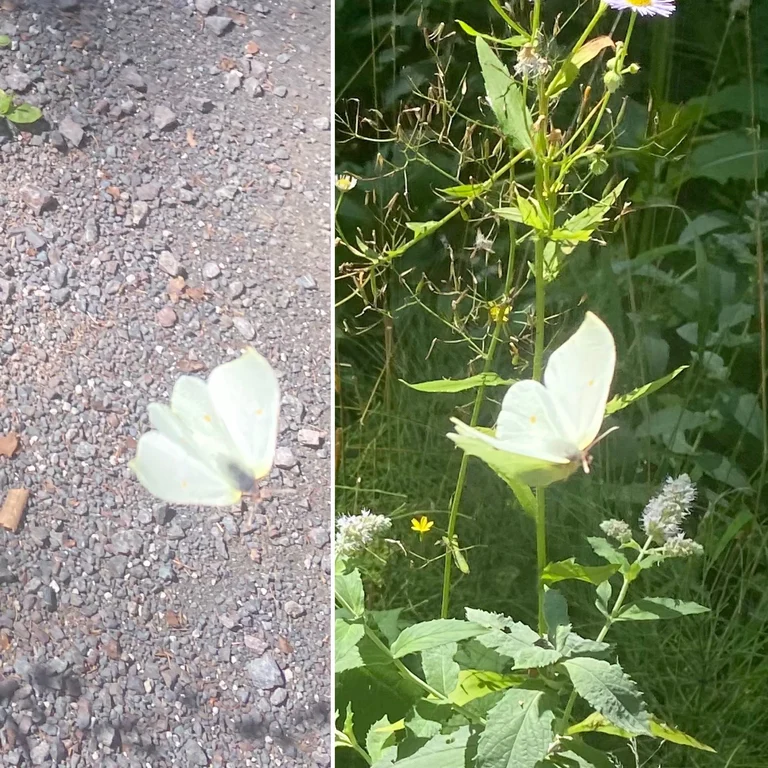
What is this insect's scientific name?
Gonepteryx rhamni
